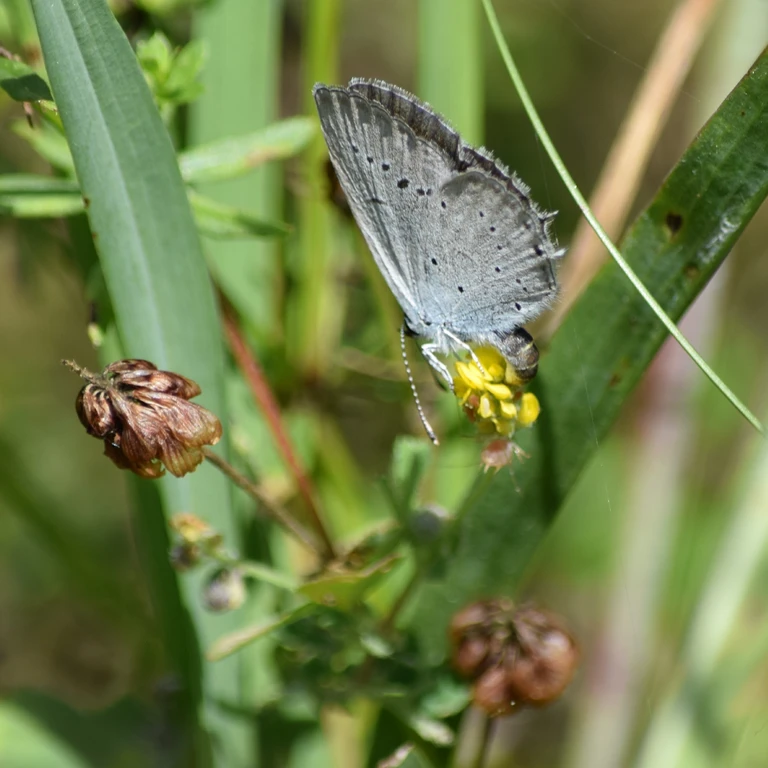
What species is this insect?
Cupido decolorata (also Elkalyce decolorata)
